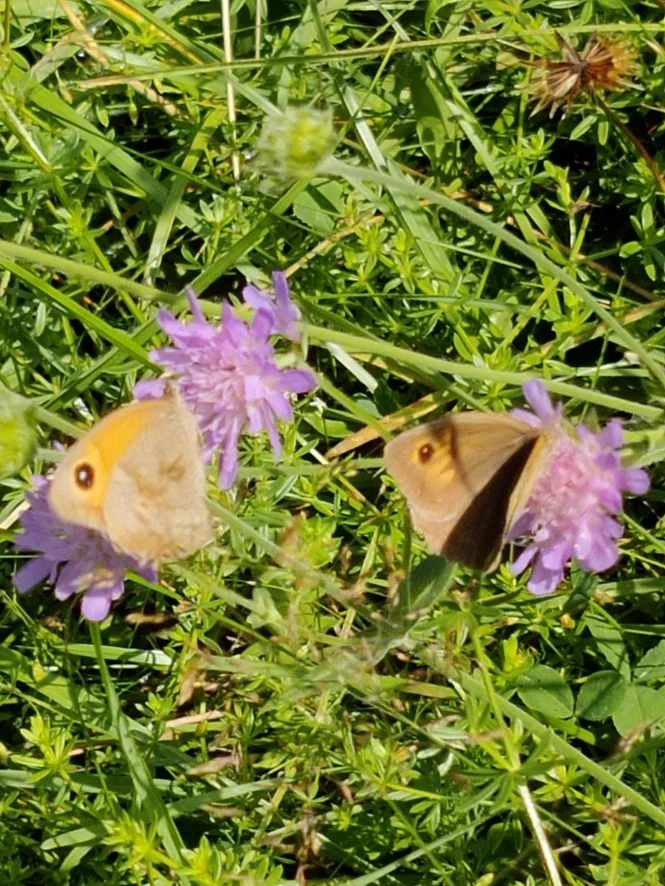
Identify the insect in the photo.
Maniola jurtina
